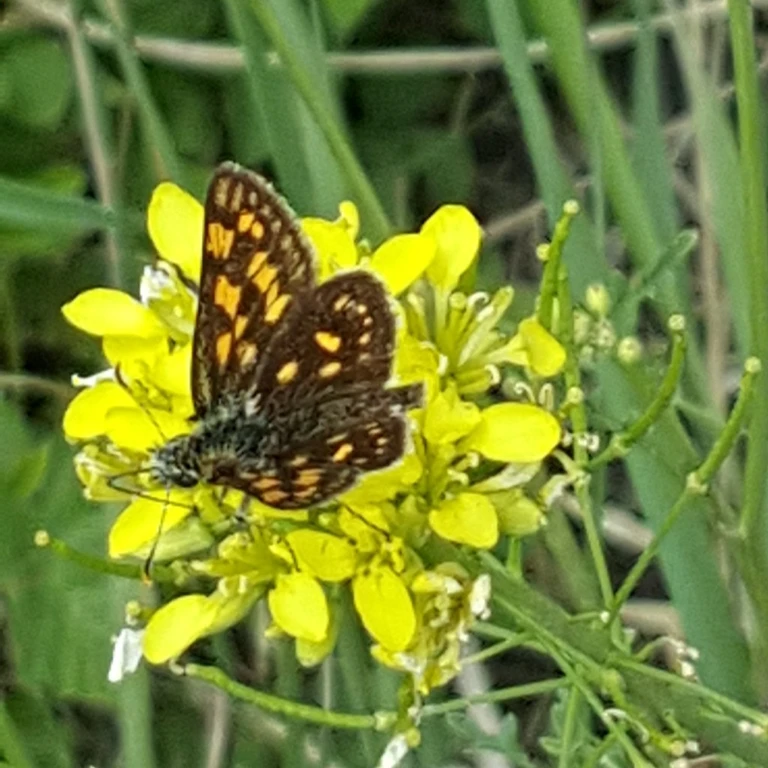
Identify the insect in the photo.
Carterocephalus palaemon
